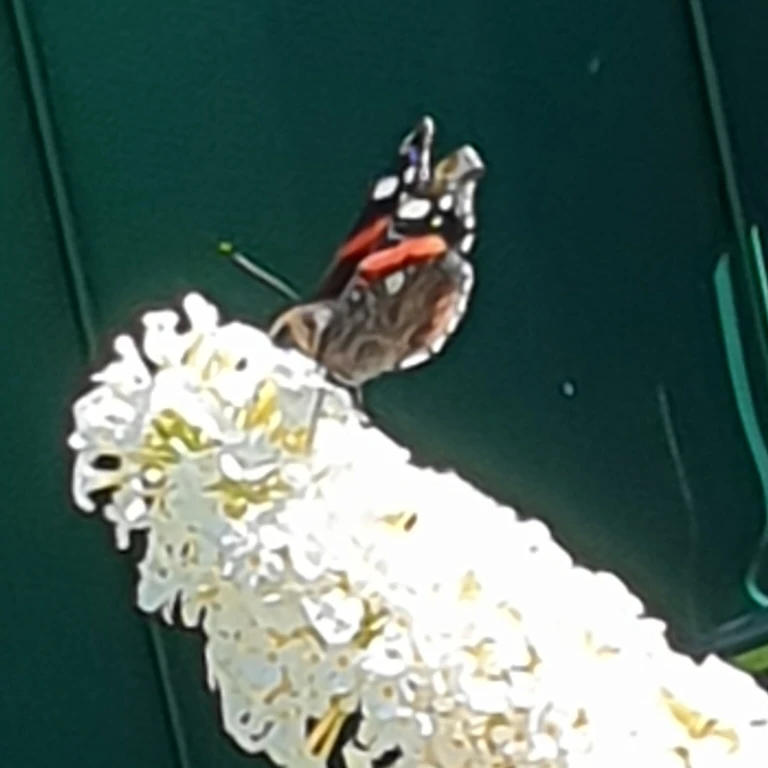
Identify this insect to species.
Vanessa atalanta
